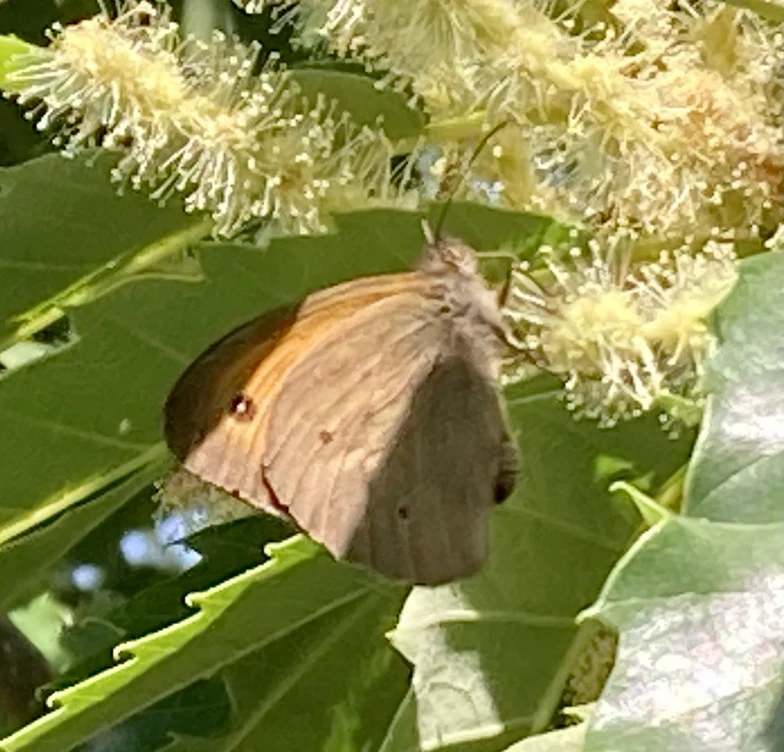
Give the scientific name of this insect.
Maniola jurtina
